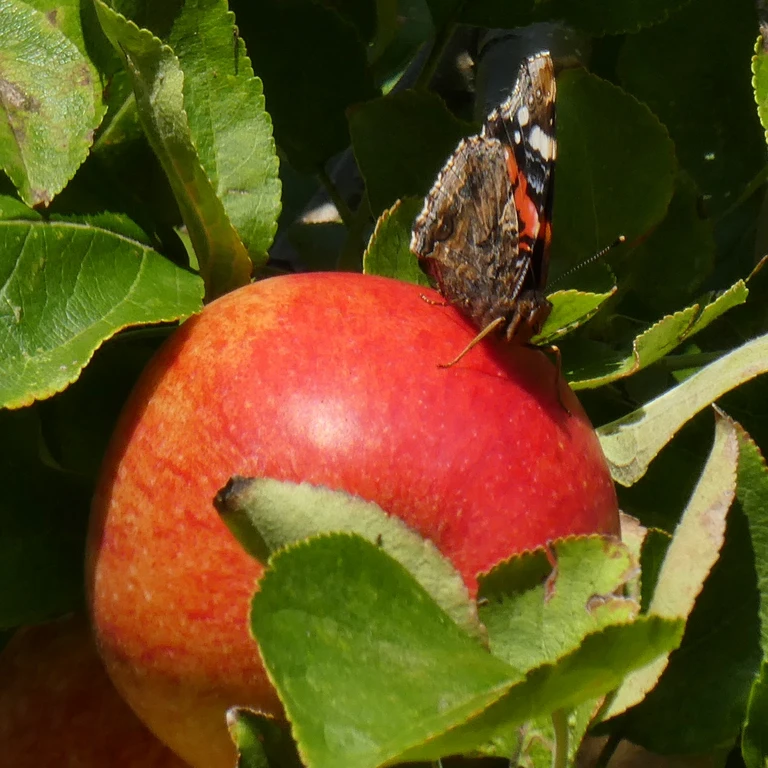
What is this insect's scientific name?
Vanessa atalanta
